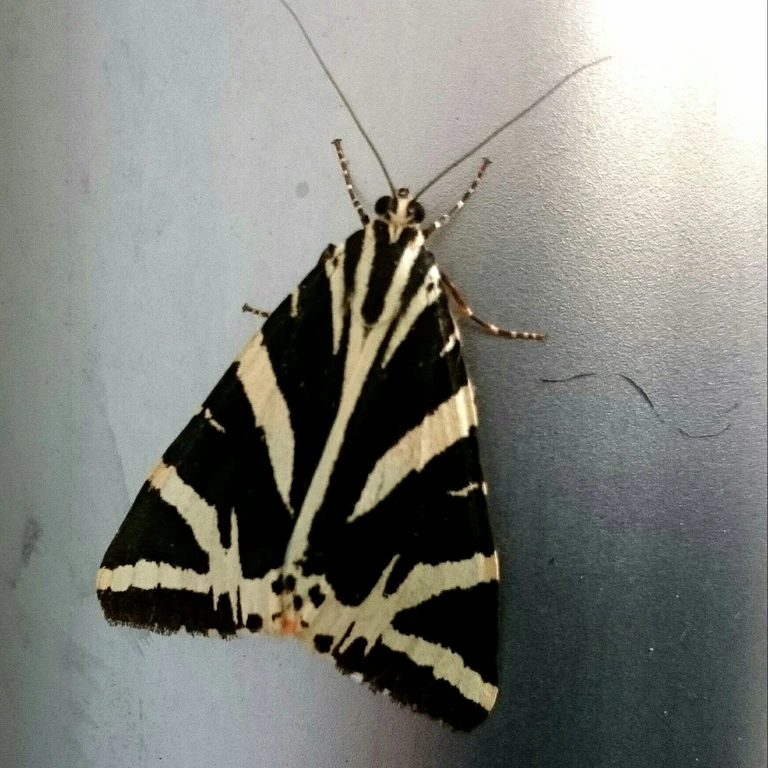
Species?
Euplagia quadripunctaria
